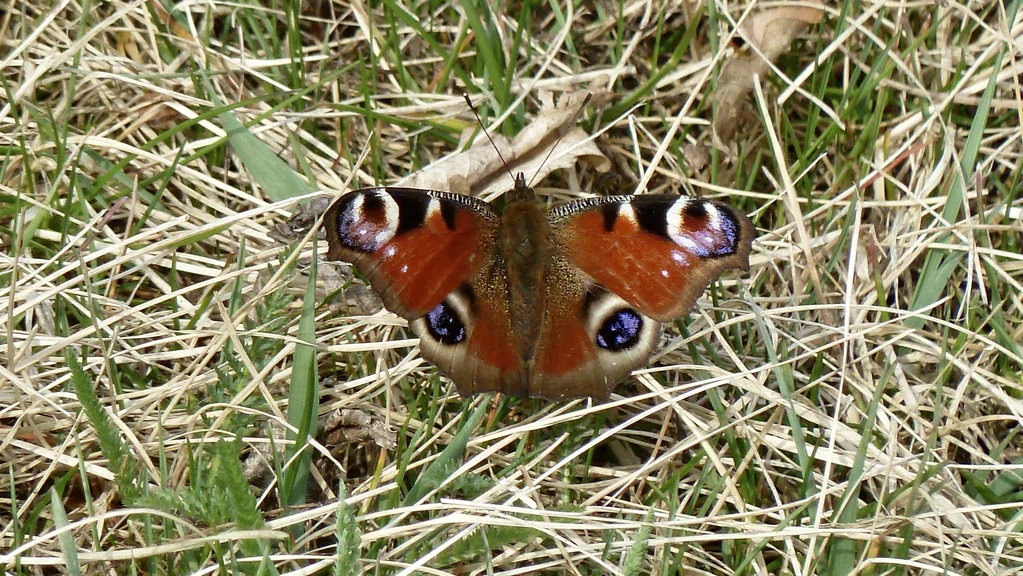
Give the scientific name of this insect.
Aglais io
